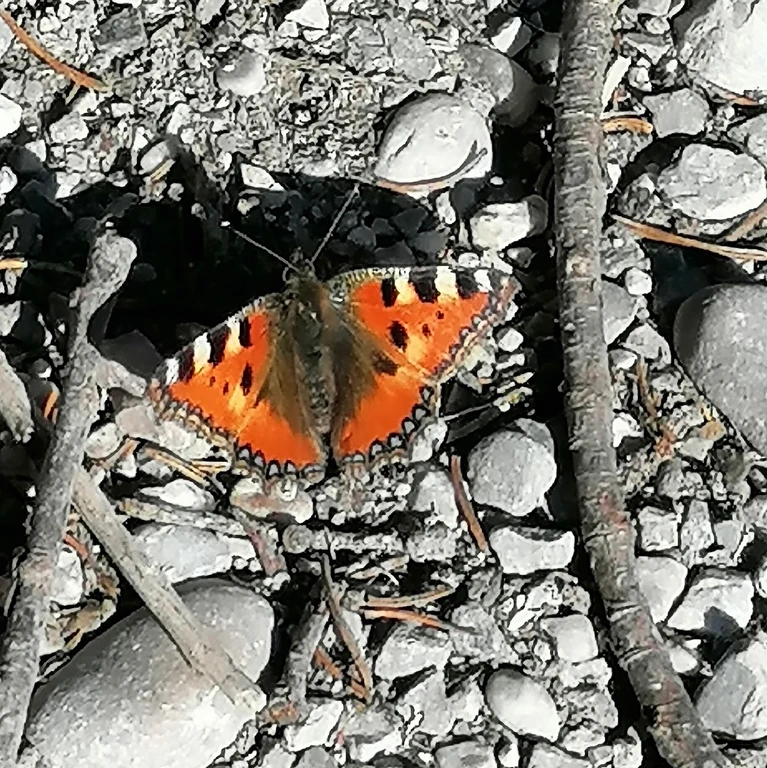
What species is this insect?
Aglais urticae
